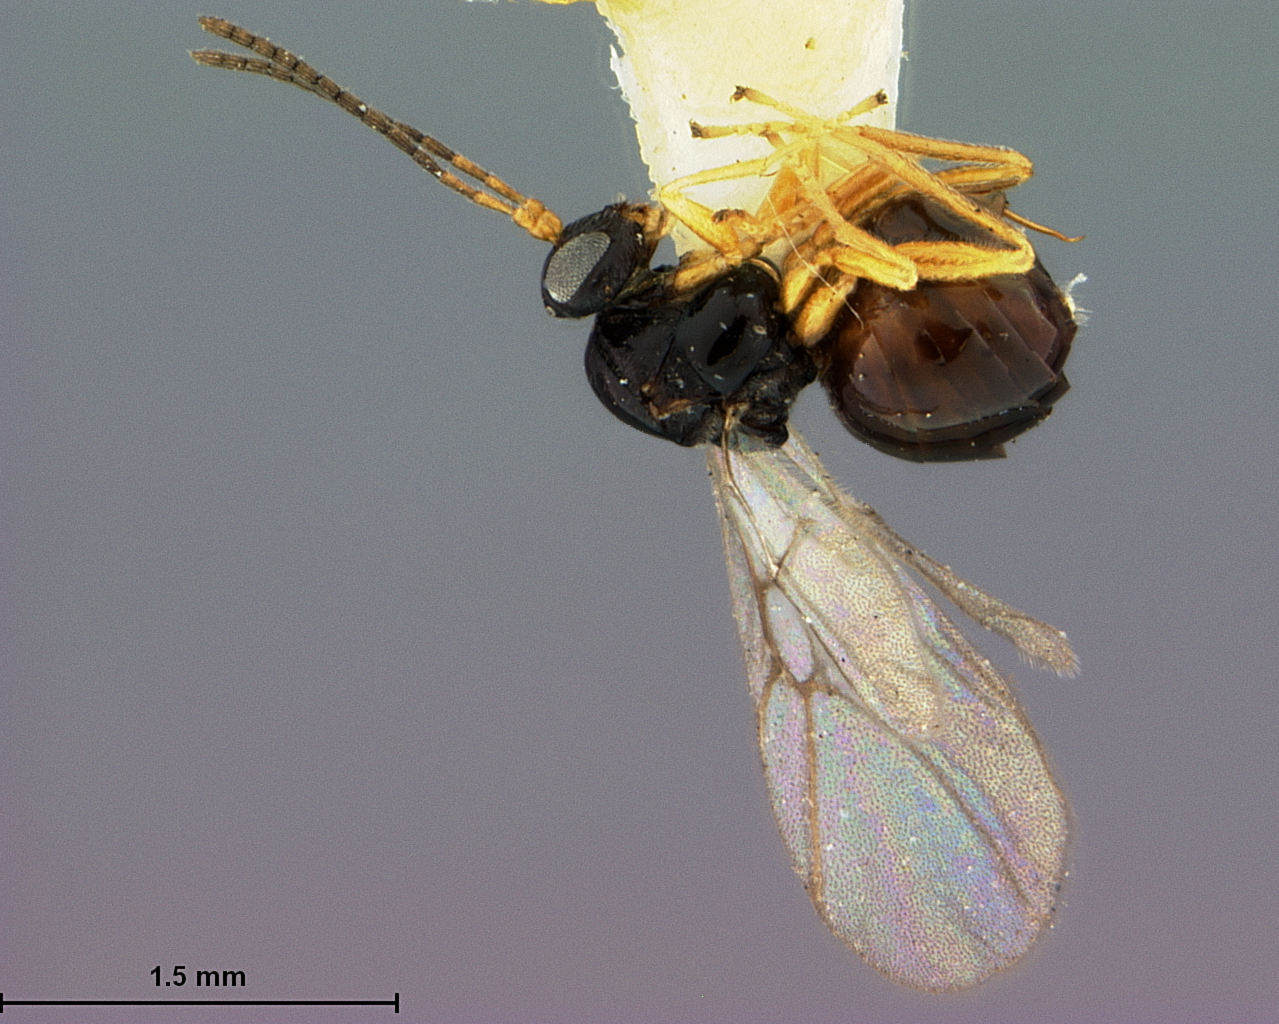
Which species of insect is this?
Liodora comata
